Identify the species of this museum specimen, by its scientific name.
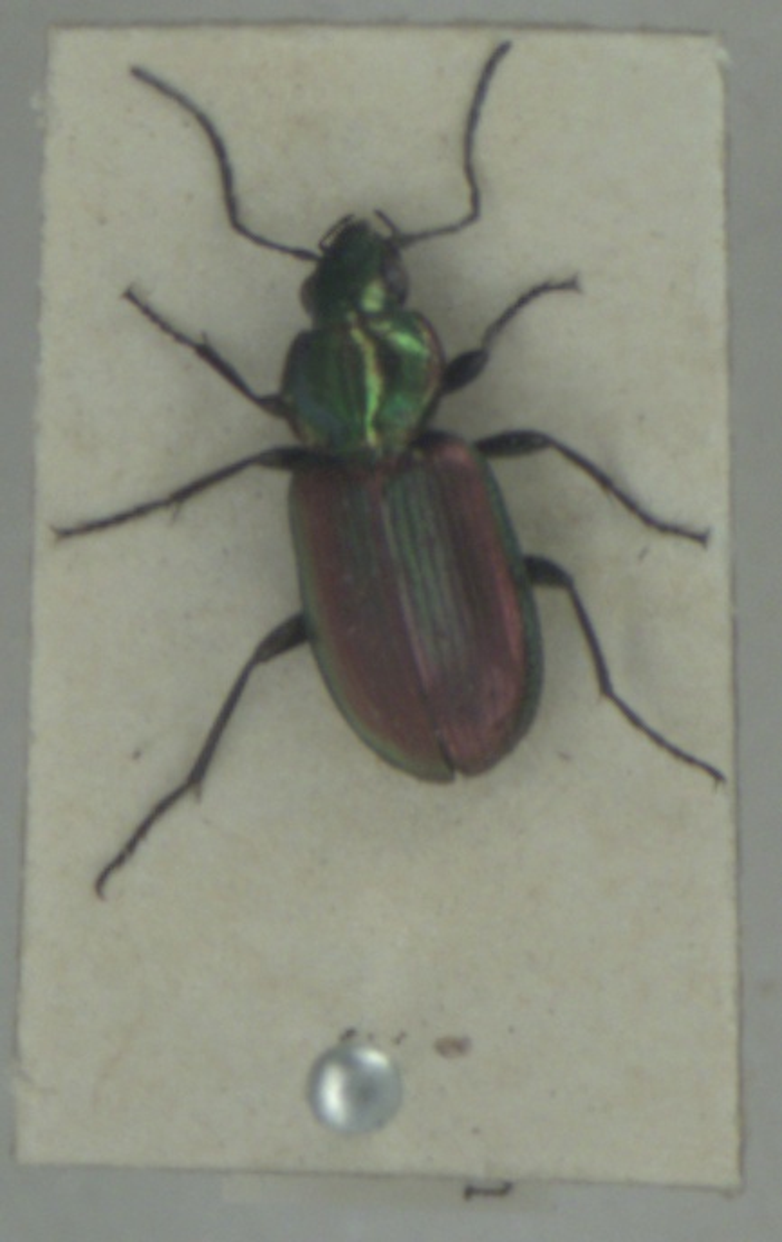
Agonum sexpunctatum
